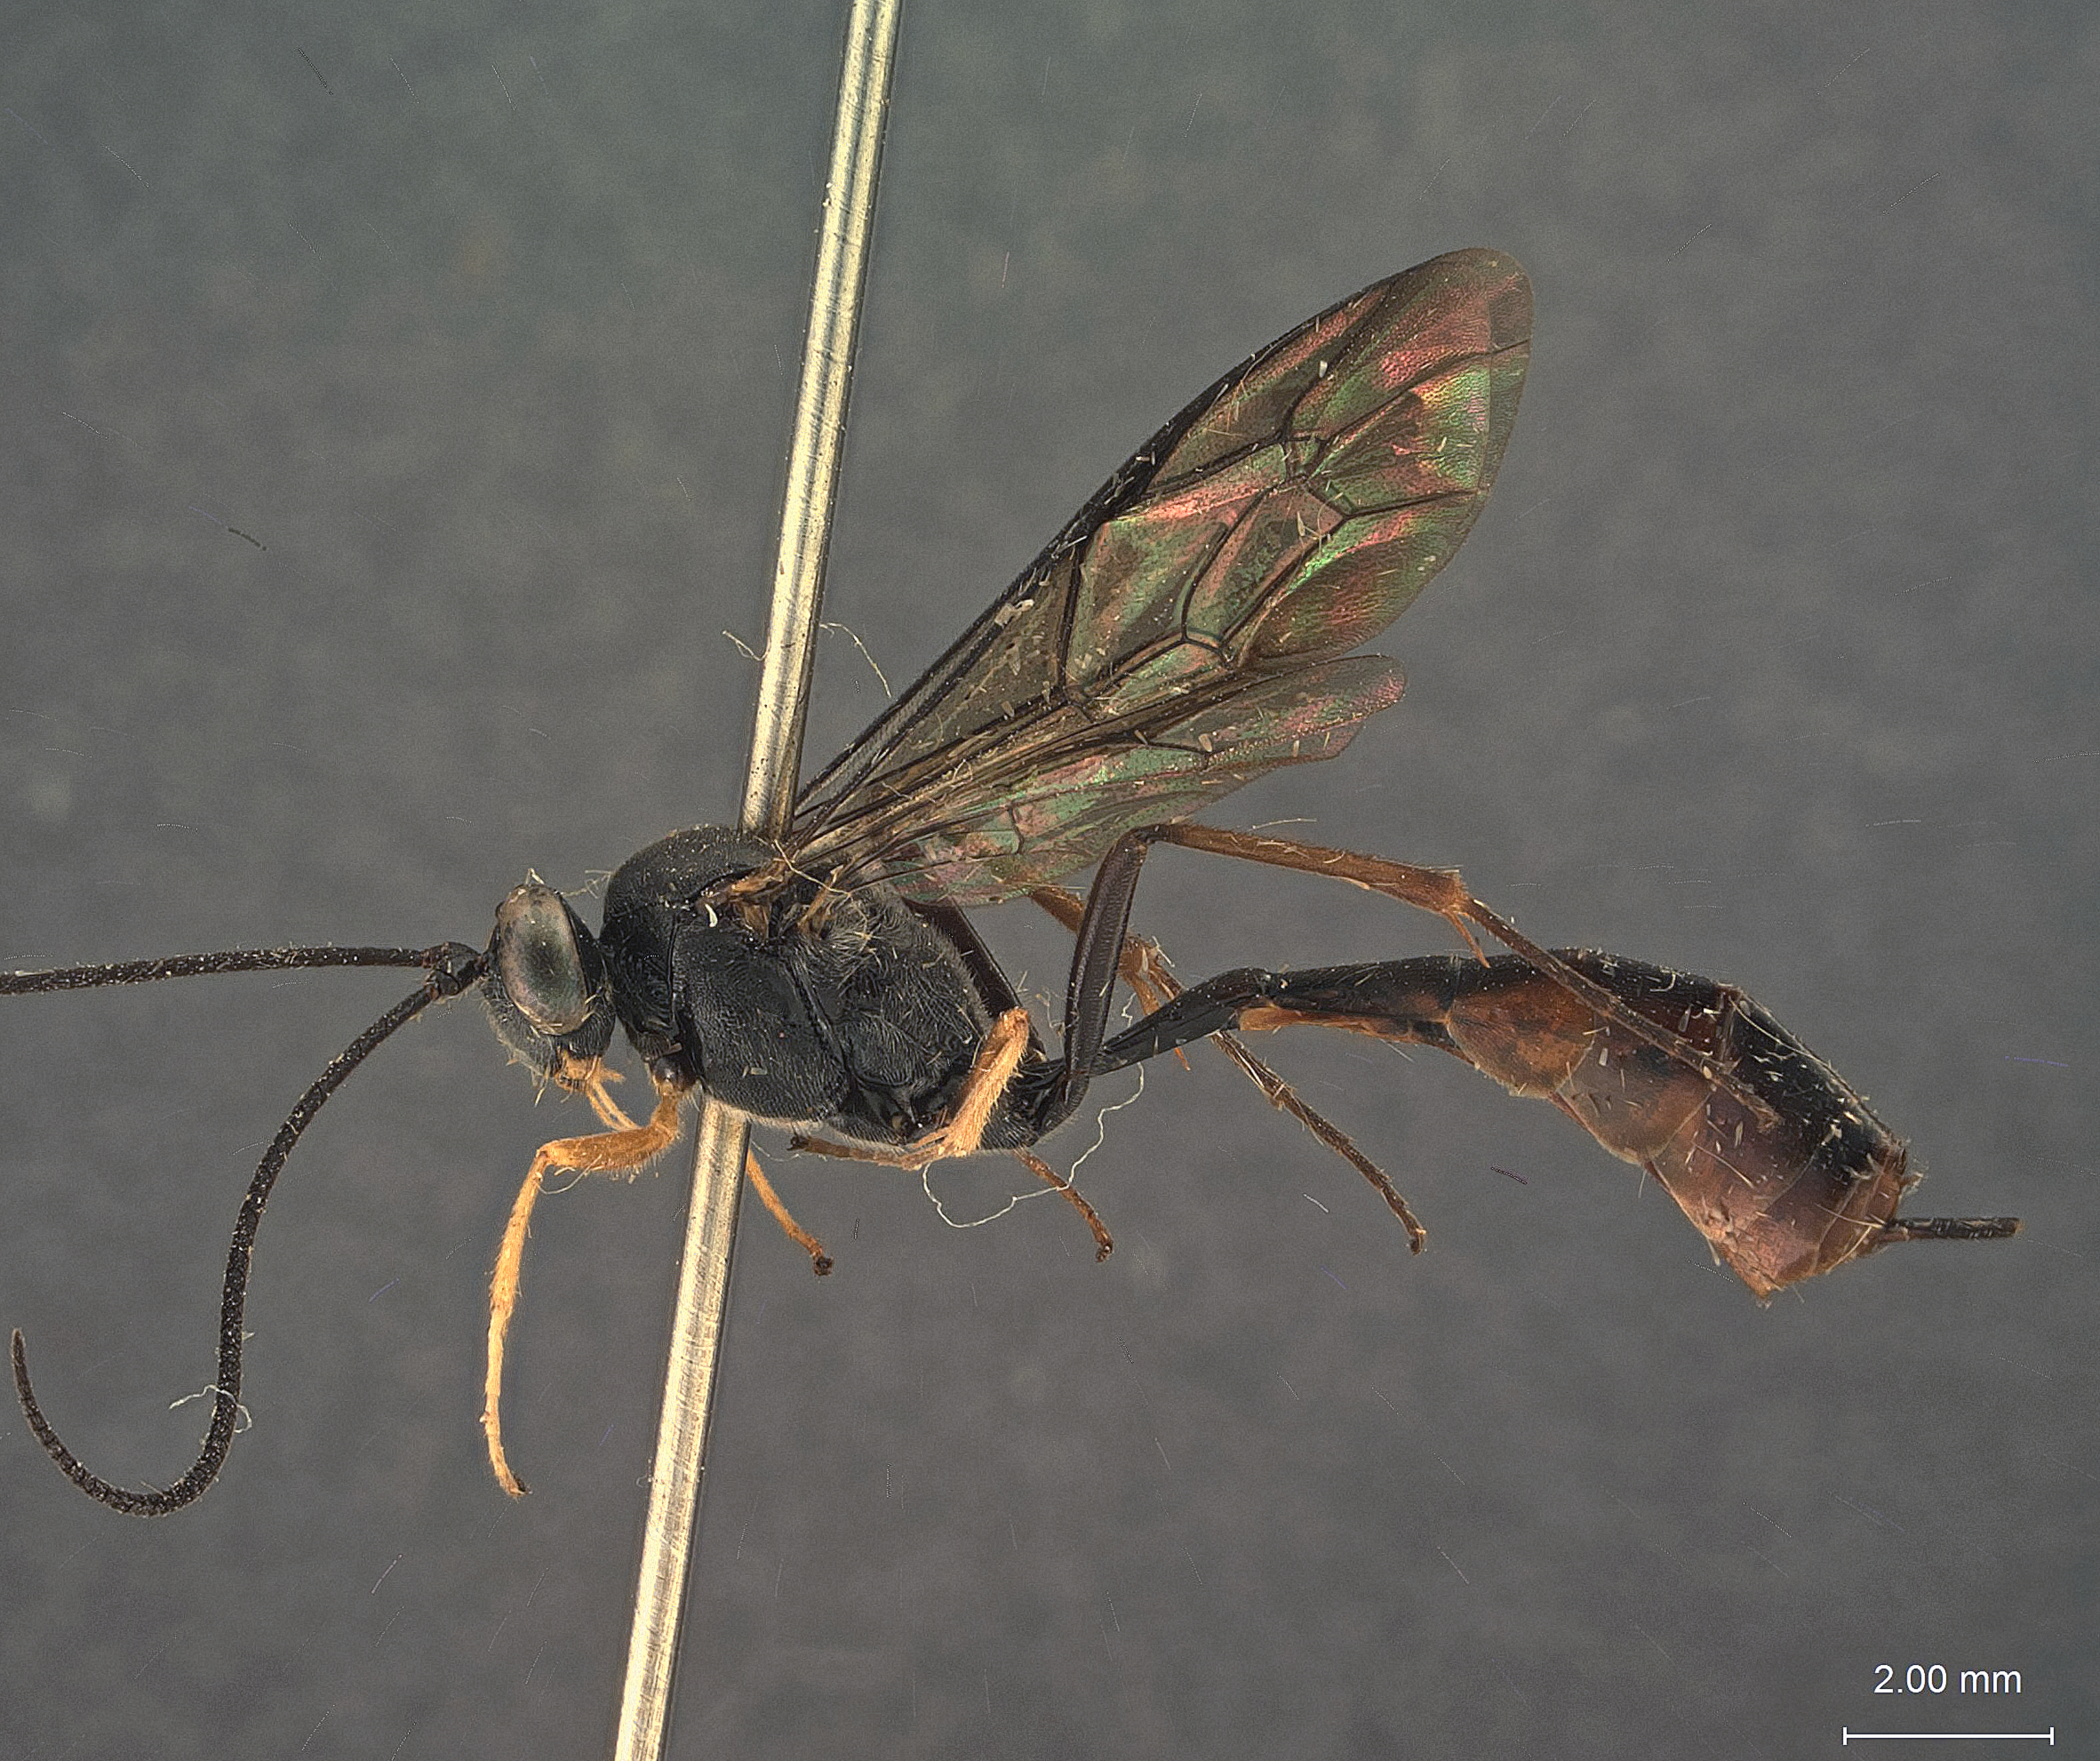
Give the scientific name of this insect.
Dusona flinti
